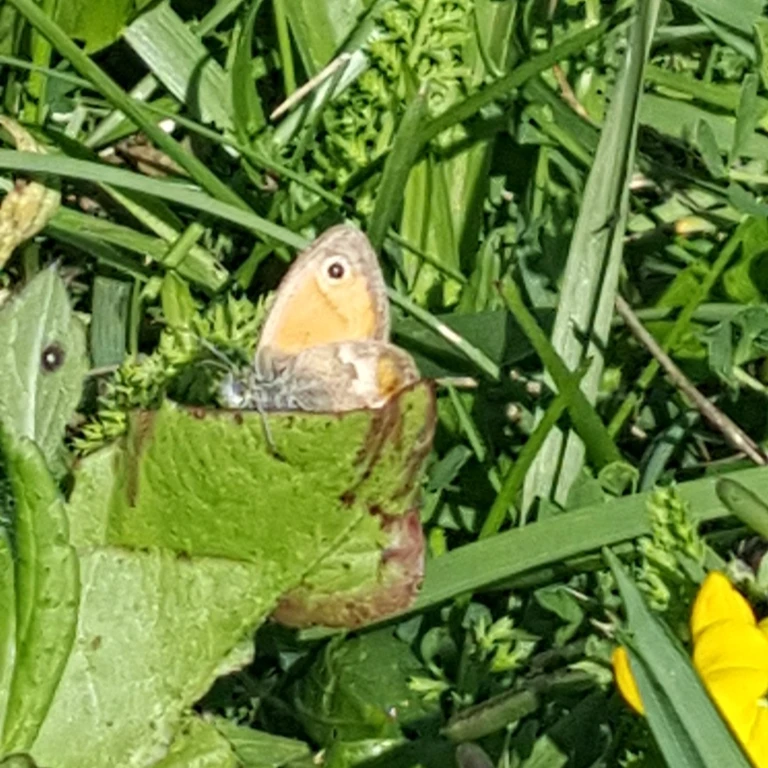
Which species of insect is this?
Coenonympha pamphilus
